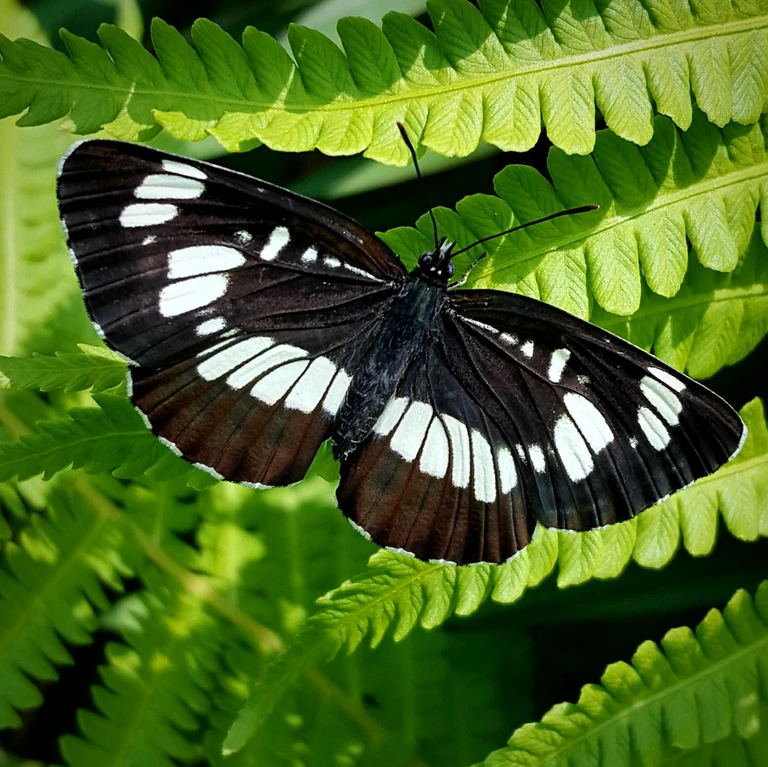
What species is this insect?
Neptis rivularis
